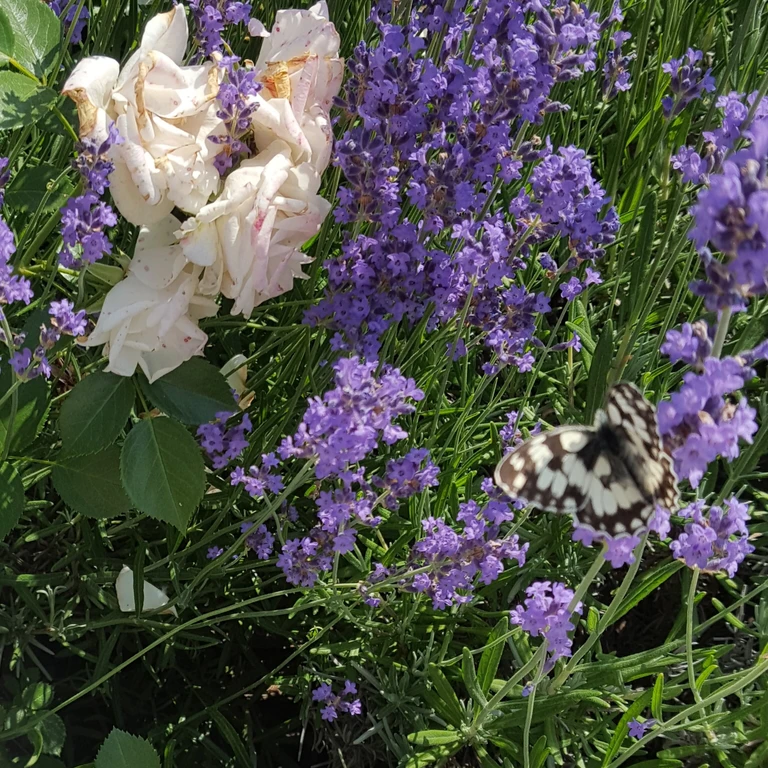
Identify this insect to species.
Melanargia galathea
